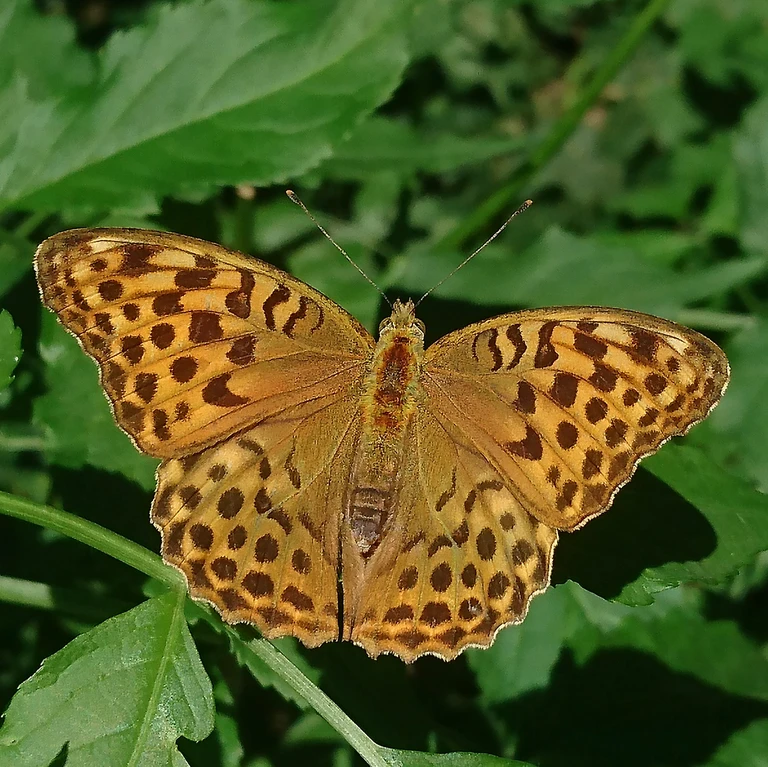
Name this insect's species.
Argynnis paphia
